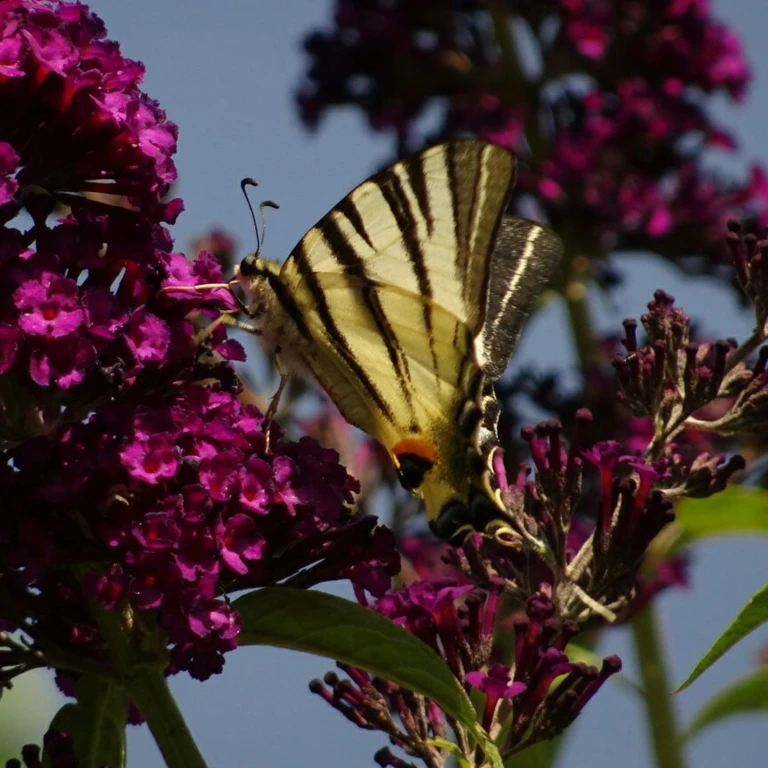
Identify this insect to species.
Iphiclides podalirius
